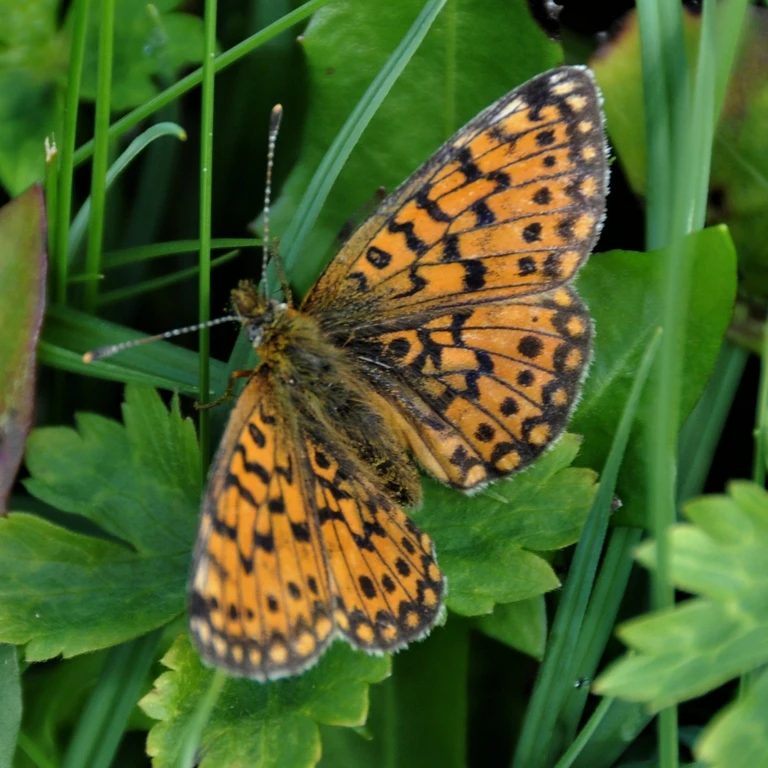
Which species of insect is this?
Boloria selene
